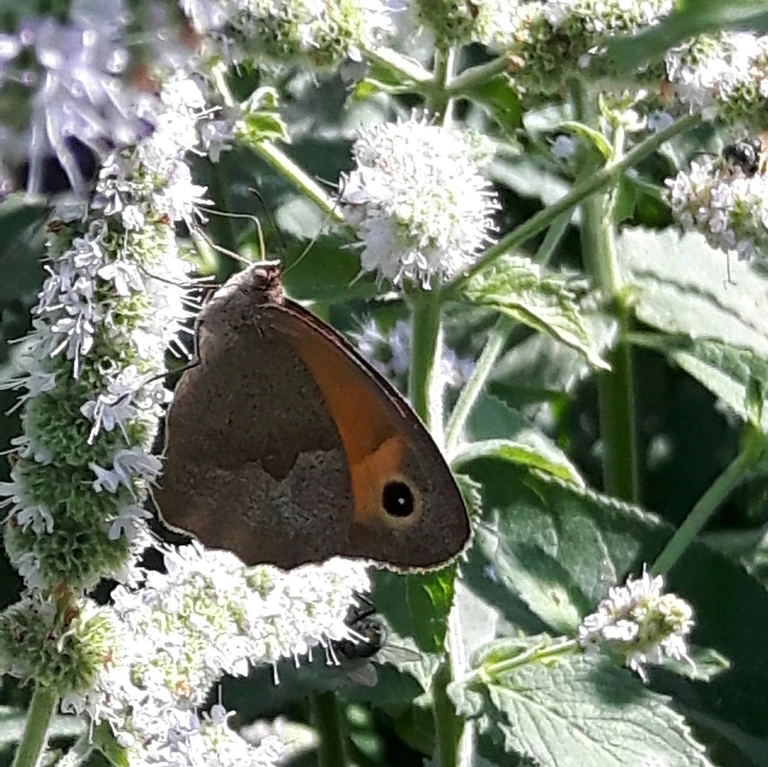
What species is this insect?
Maniola jurtina
